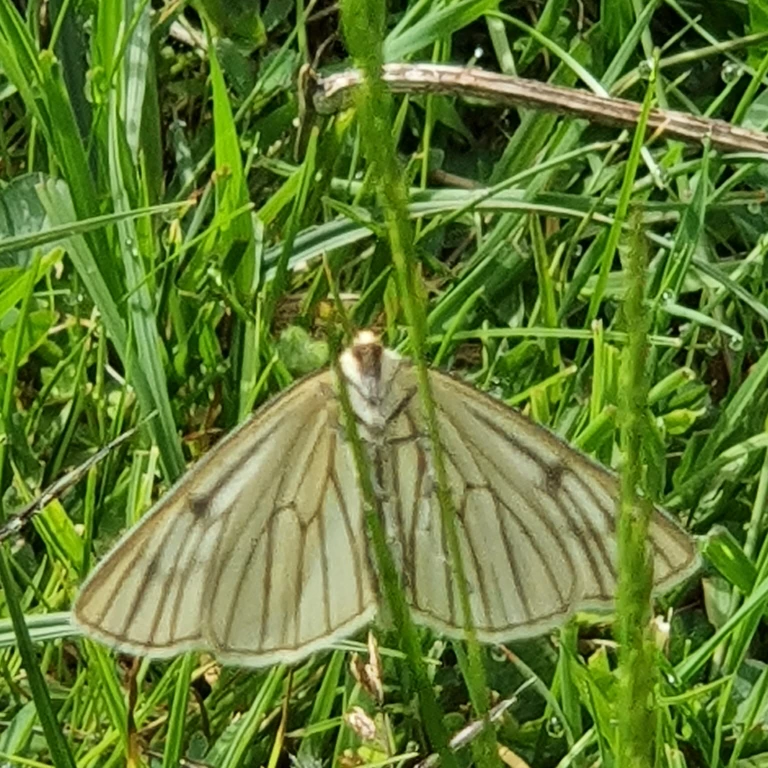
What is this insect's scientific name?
Siona lineata
